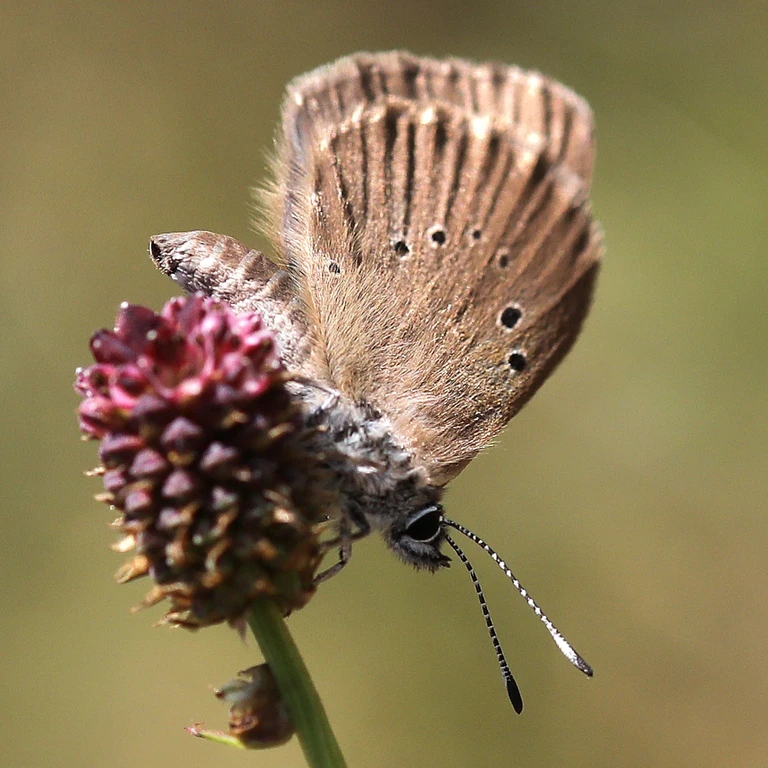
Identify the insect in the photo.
Phengaris nausithous (also Maculinea nausithous)
